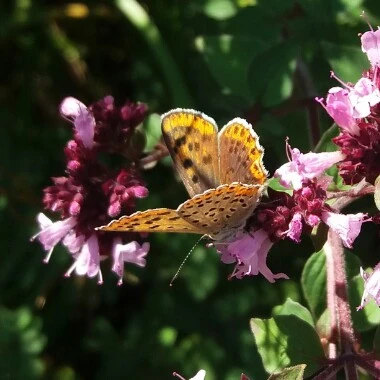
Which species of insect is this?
Lycaena tityrus (also Loweia tityrus)
